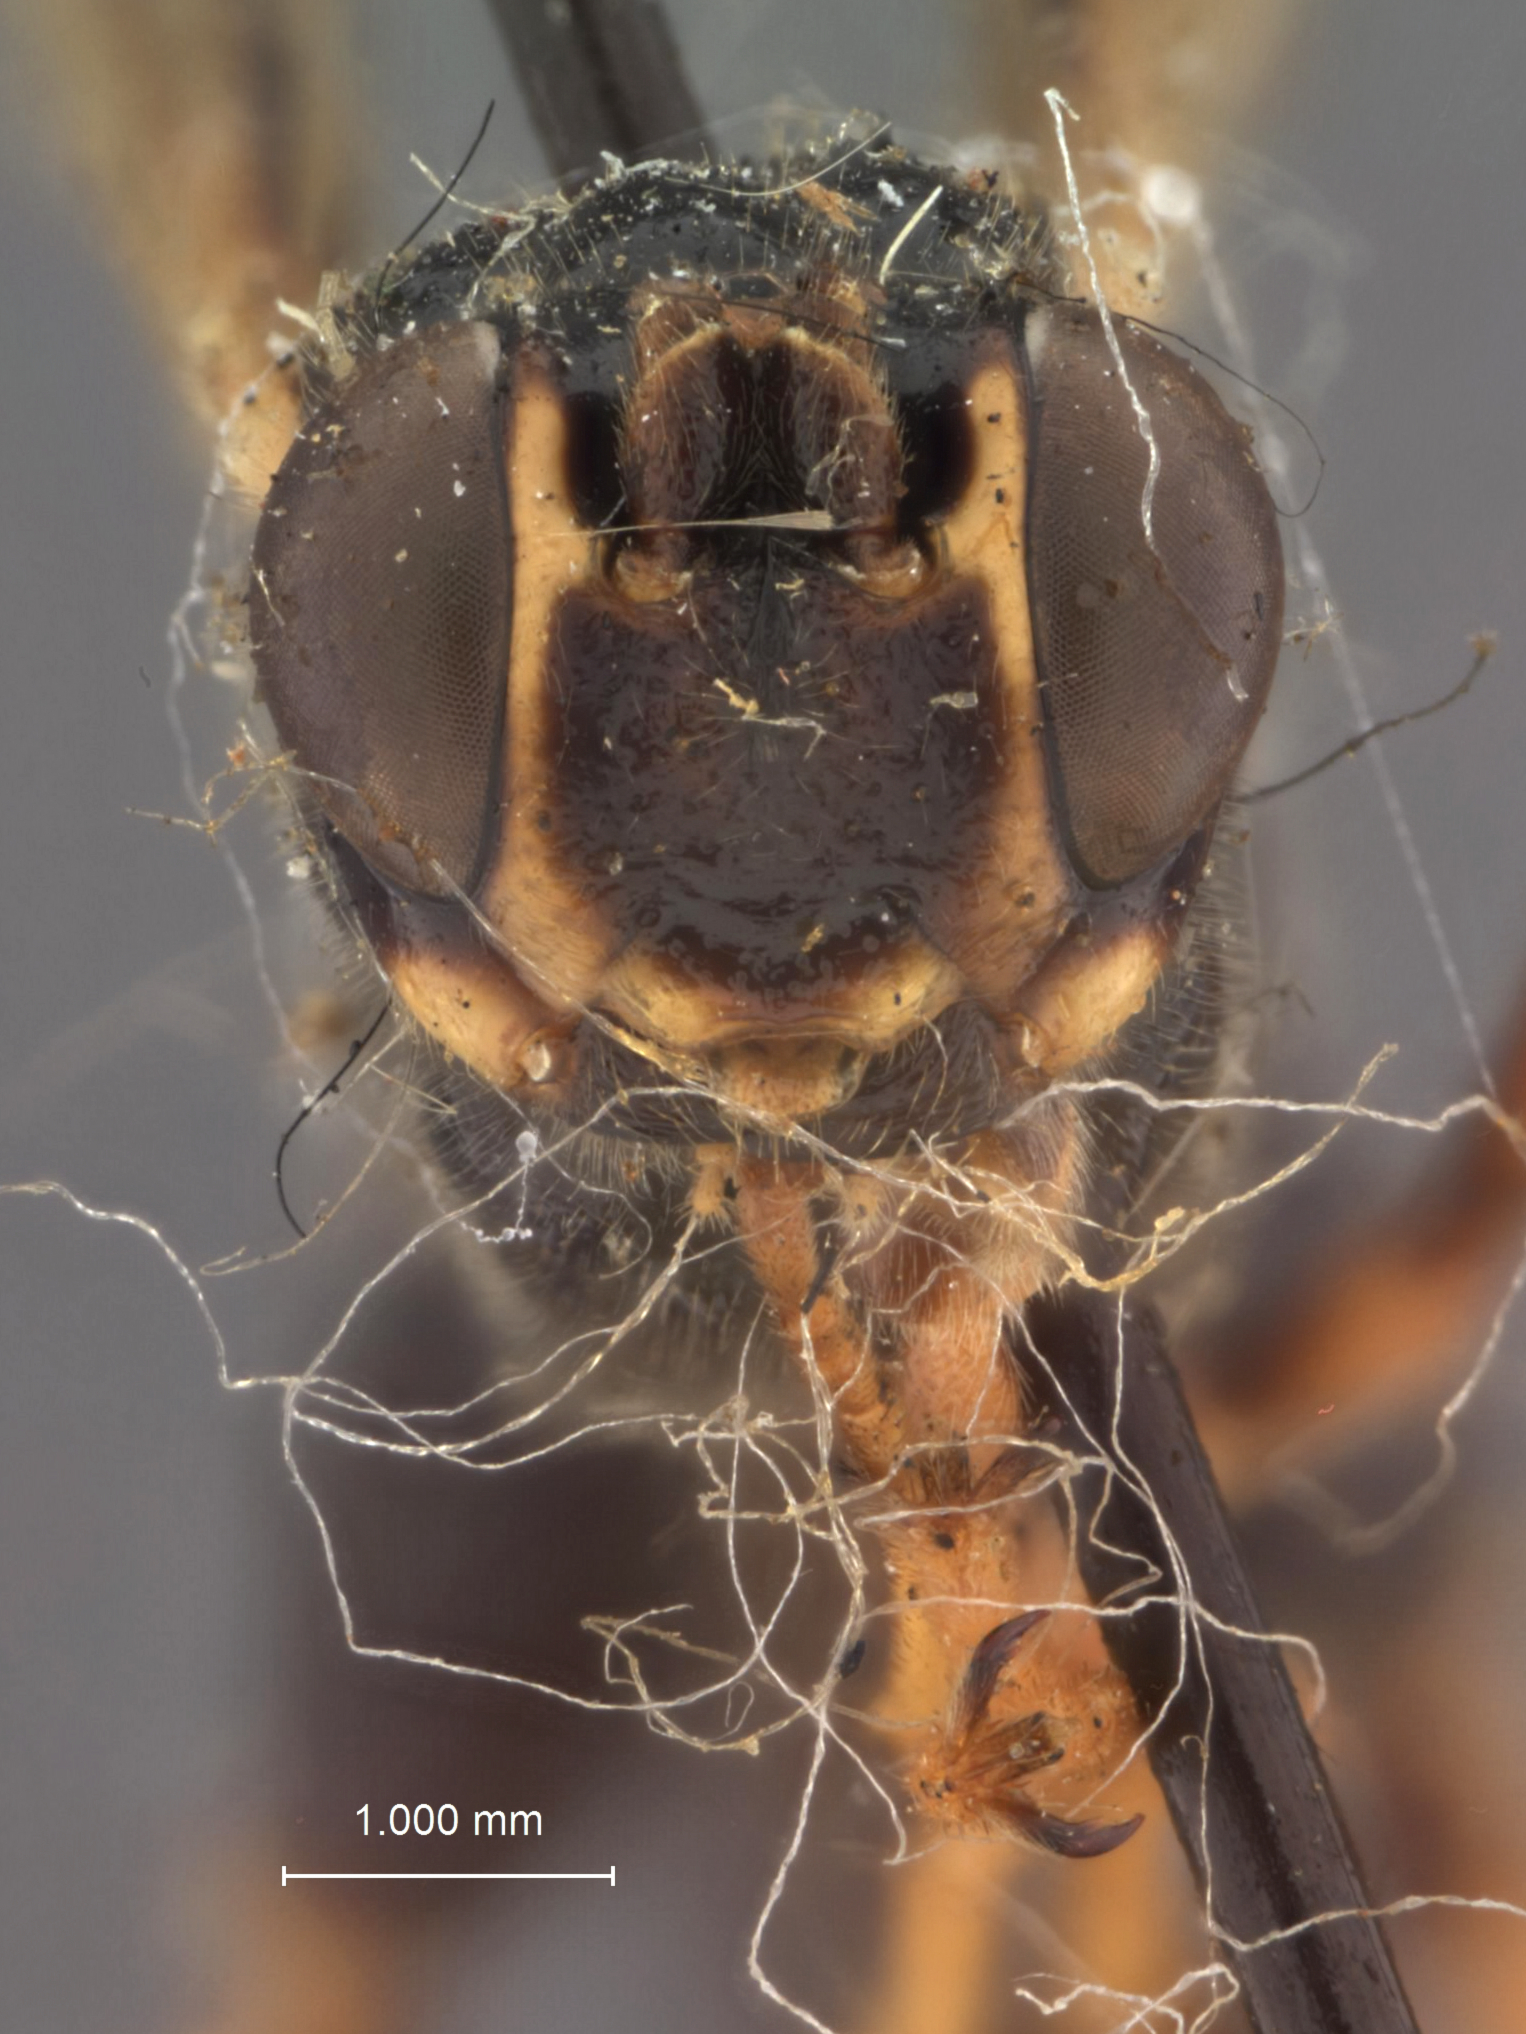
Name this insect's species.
Arotes maurus
